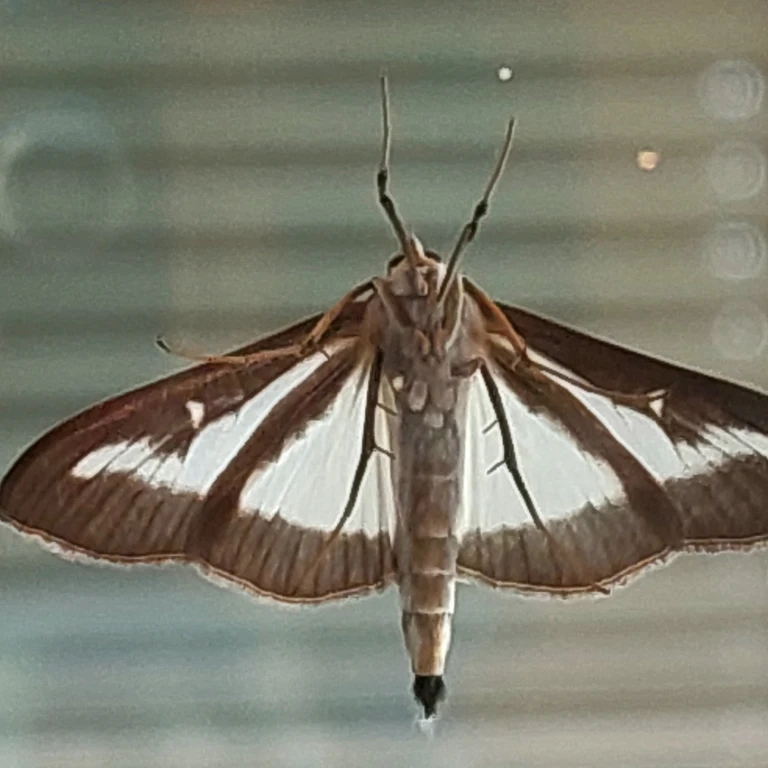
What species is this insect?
Cydalima perspectalis
